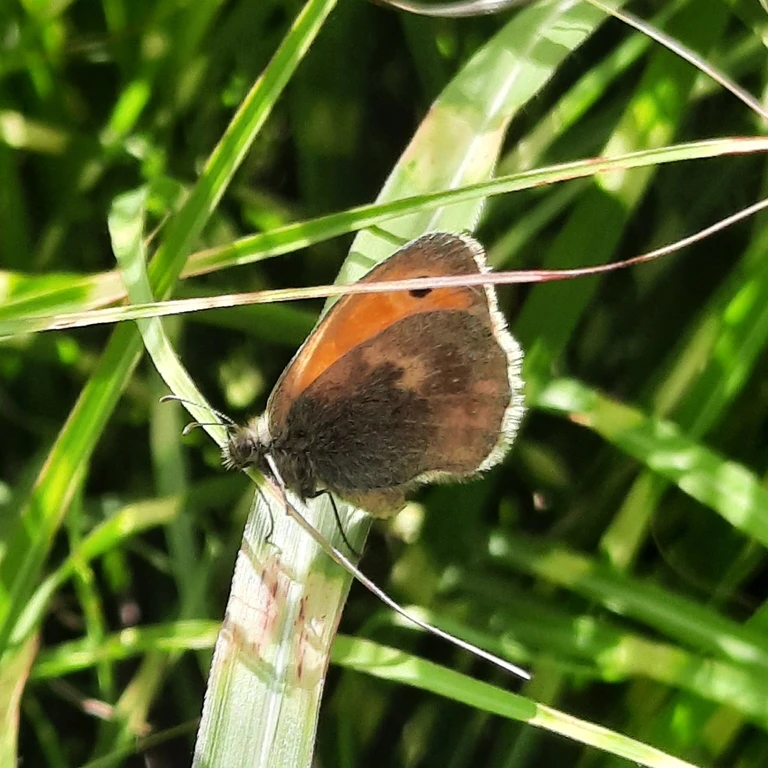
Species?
Coenonympha pamphilus
